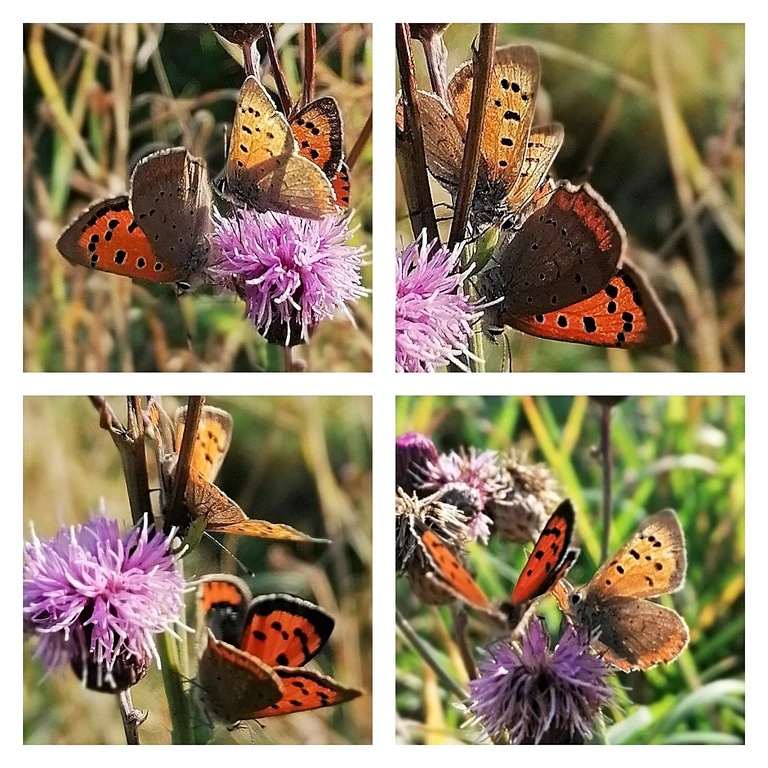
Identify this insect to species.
Lycaena phlaeas
